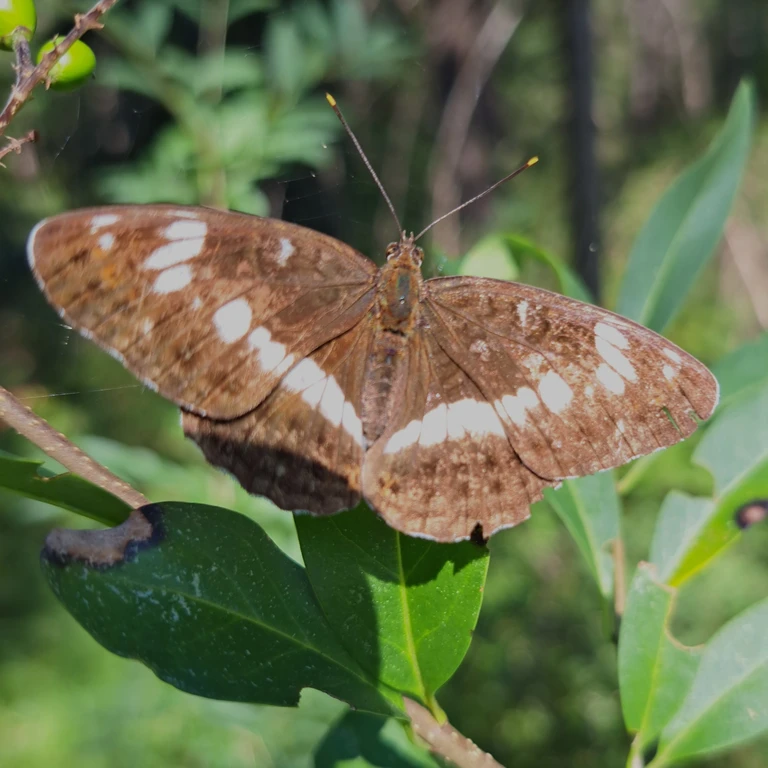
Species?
Limenitis camilla (also Ladoga camilla)
